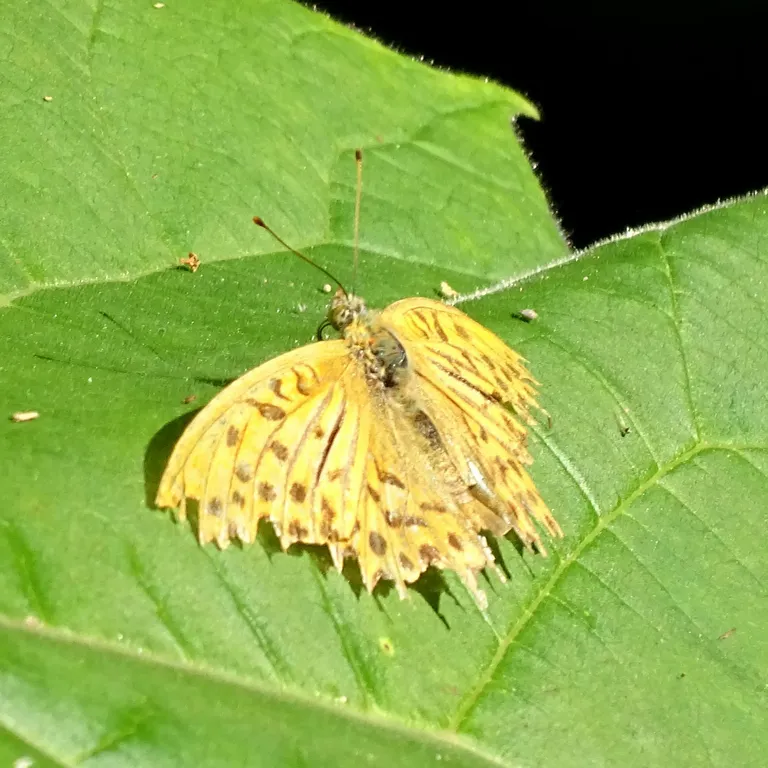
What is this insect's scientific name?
Argynnis paphia
